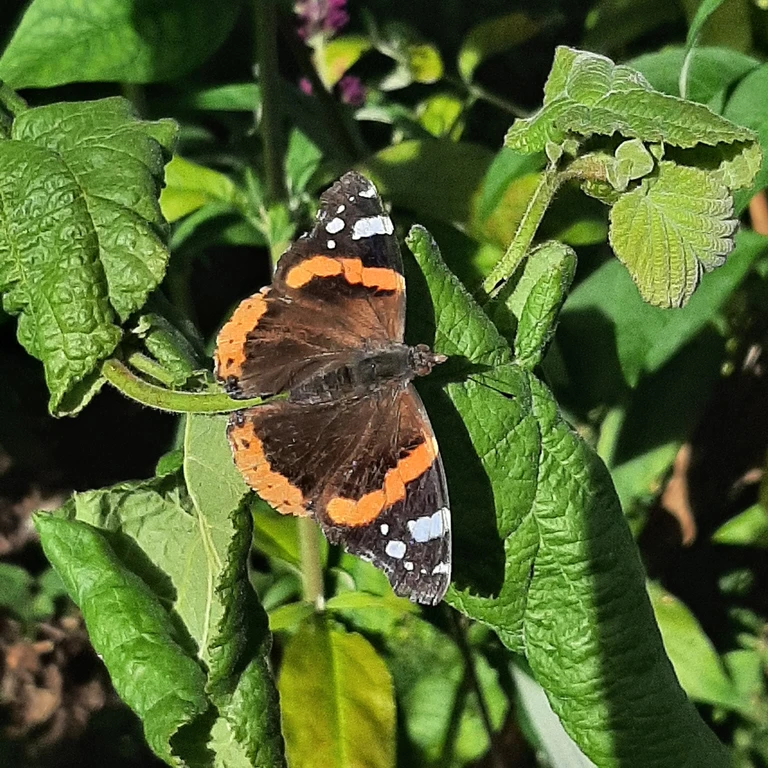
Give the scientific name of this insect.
Vanessa atalanta
